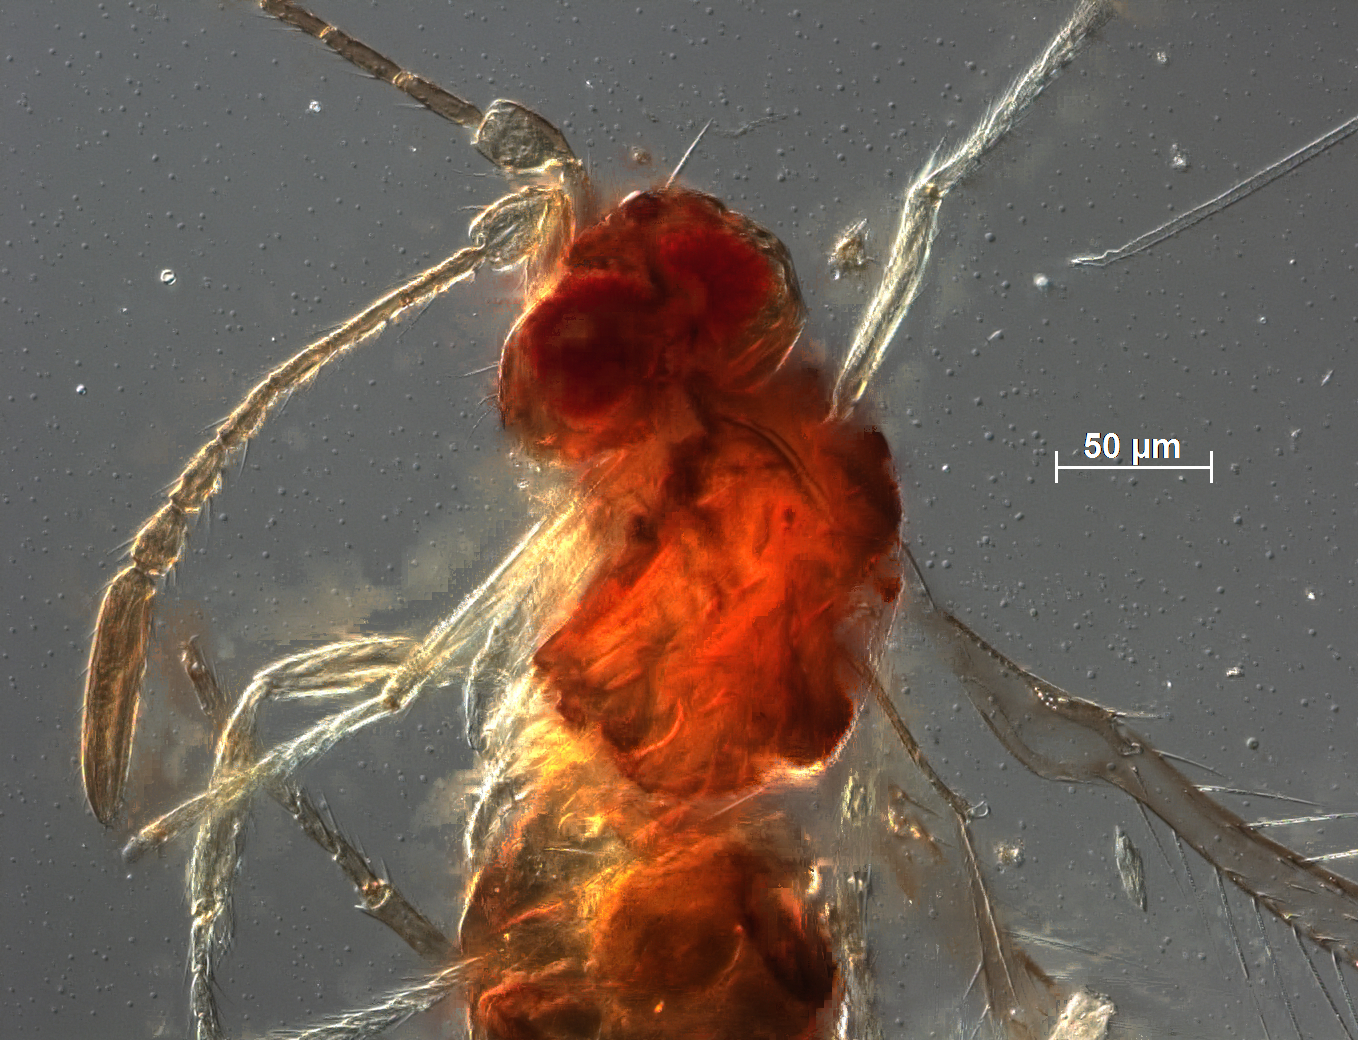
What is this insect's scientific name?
Litus enocki
